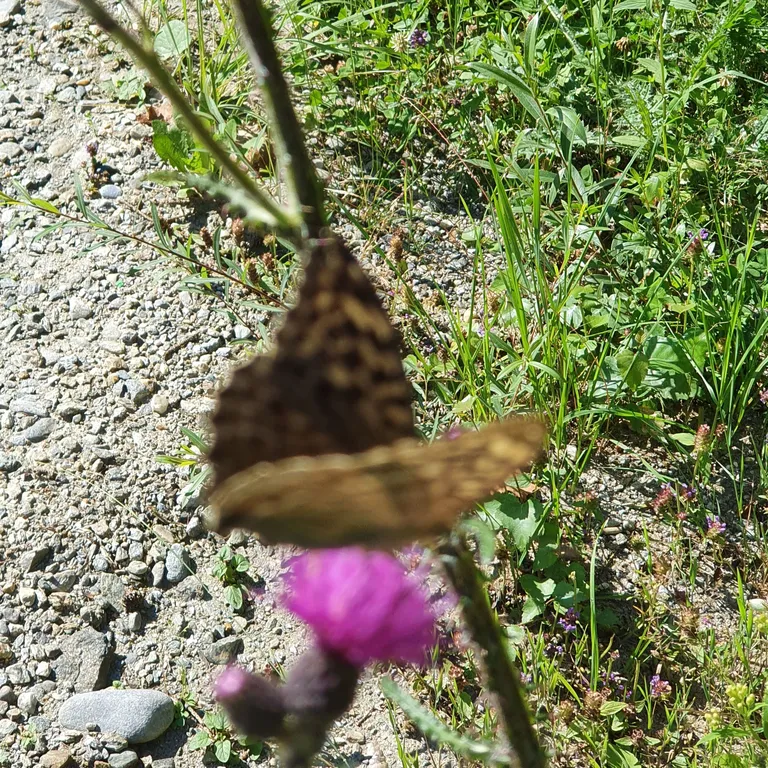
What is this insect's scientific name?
Argynnis paphia
